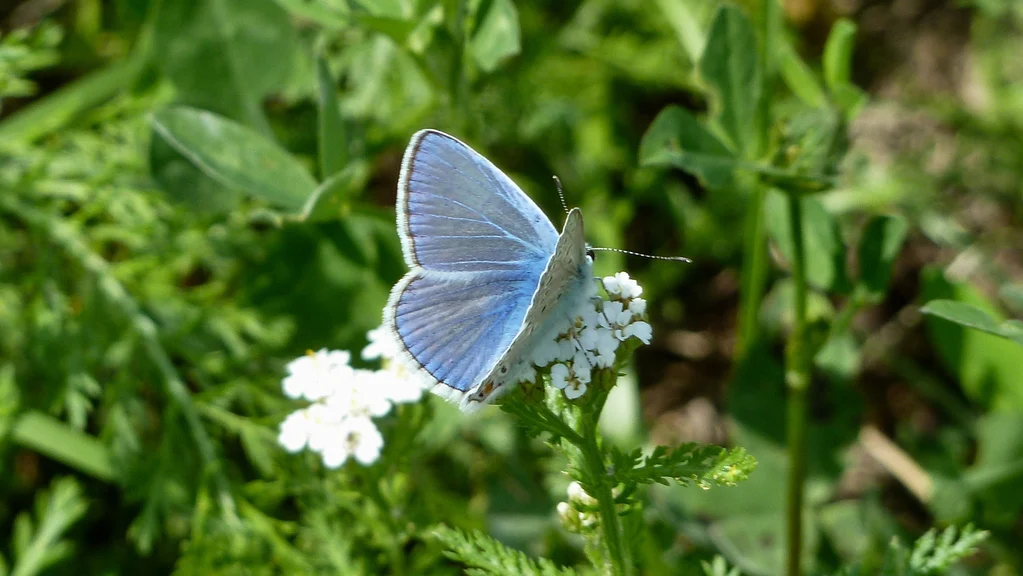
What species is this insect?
Polyommatus icarus
